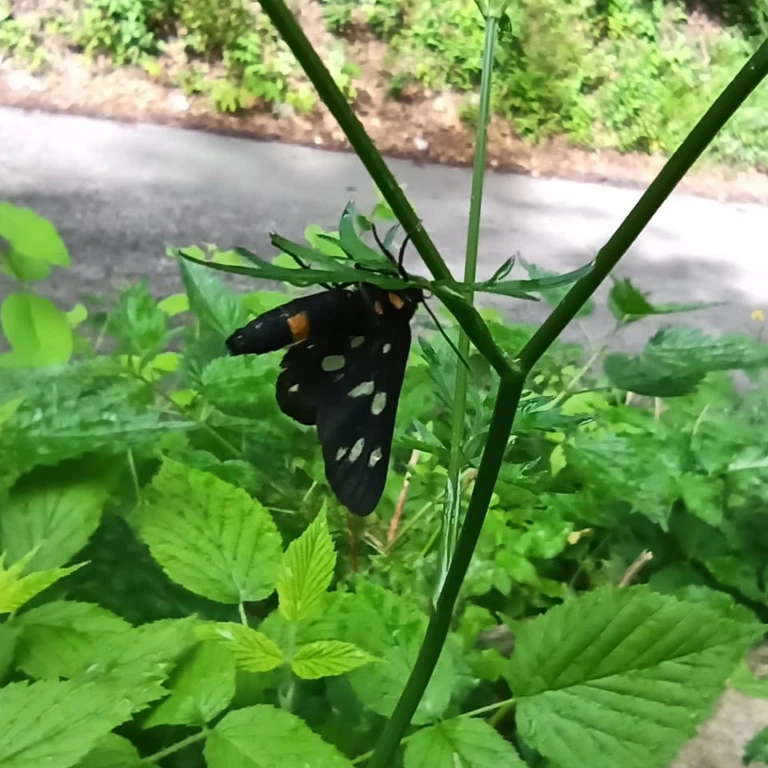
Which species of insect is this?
Amata phegea
